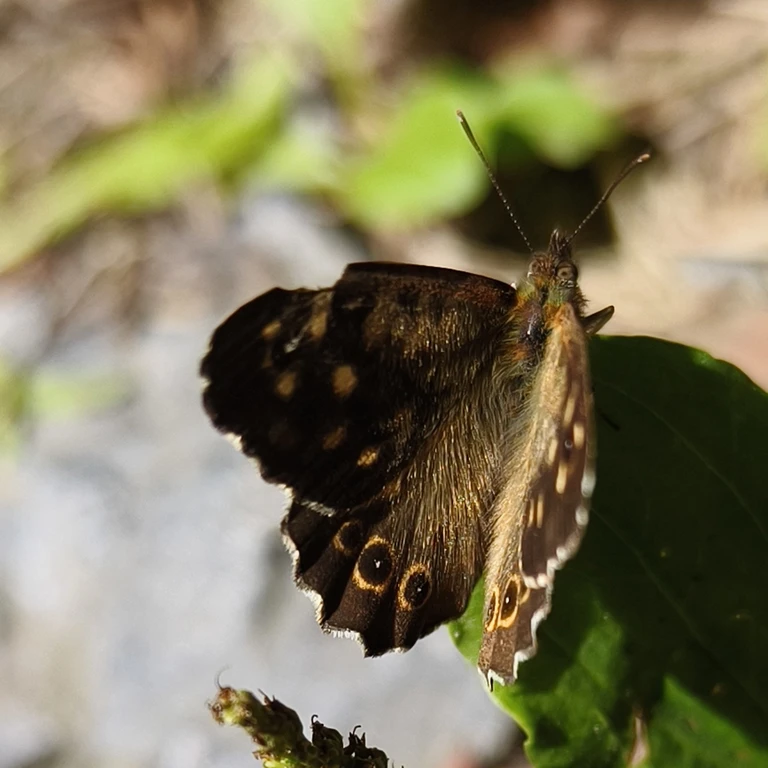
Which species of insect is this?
Pararge aegeria
